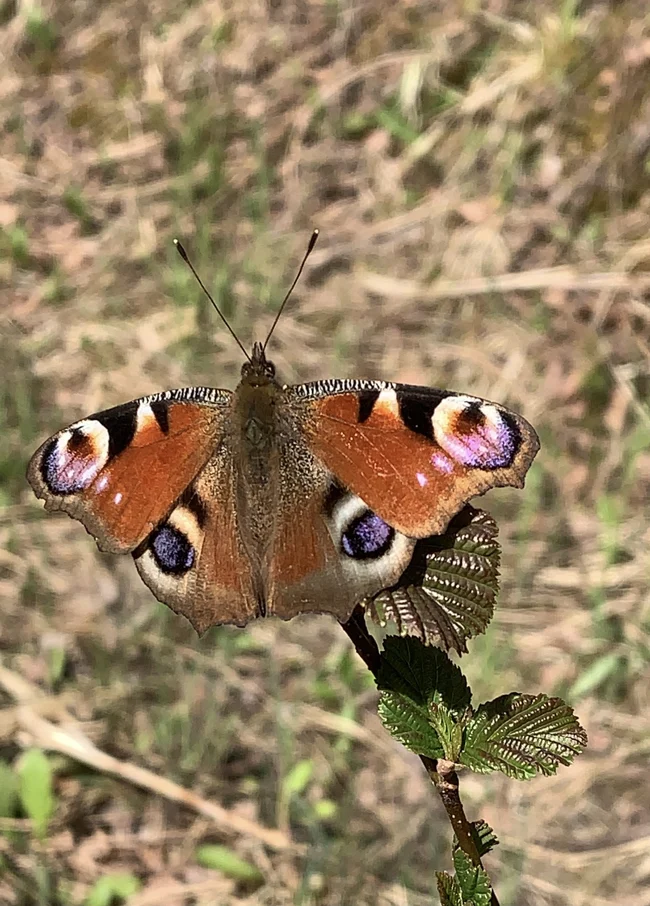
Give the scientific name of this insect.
Aglais io
